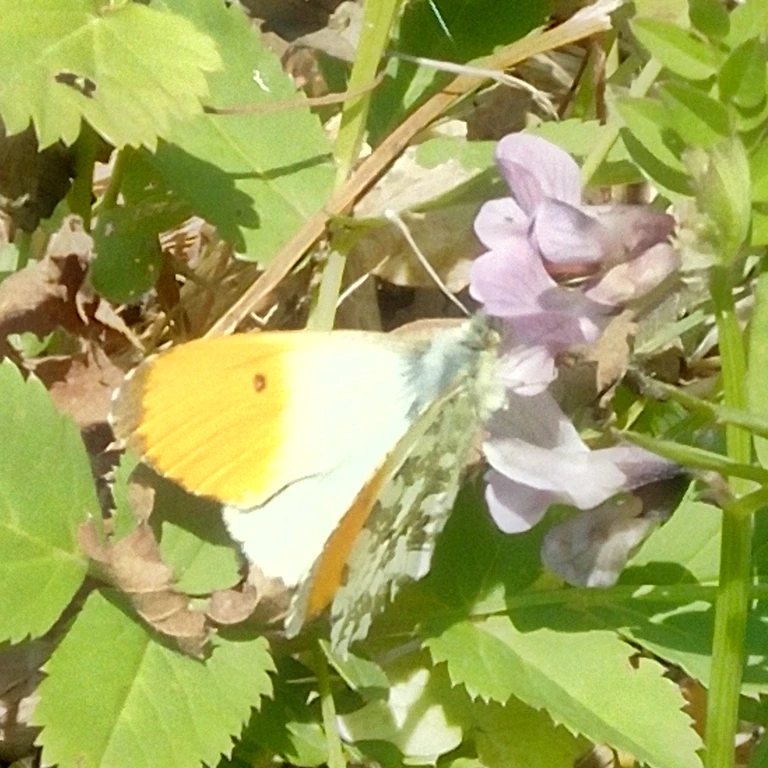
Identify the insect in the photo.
Anthocharis cardamines
